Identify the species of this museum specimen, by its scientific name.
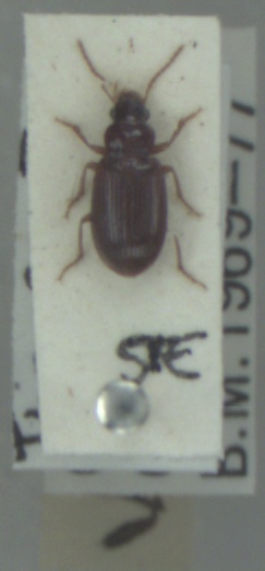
Bradycellus verbasci
